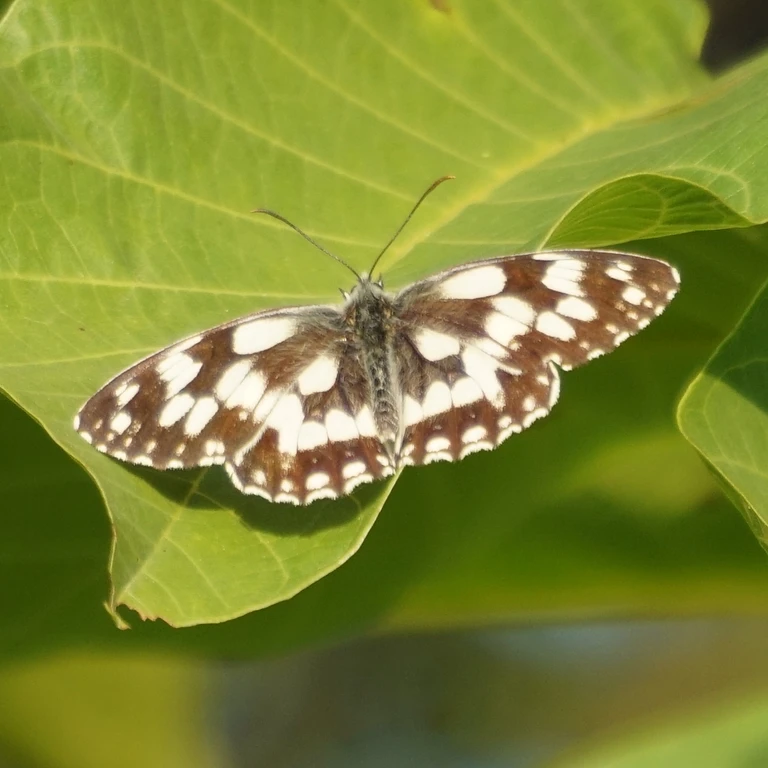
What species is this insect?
Melanargia galathea
